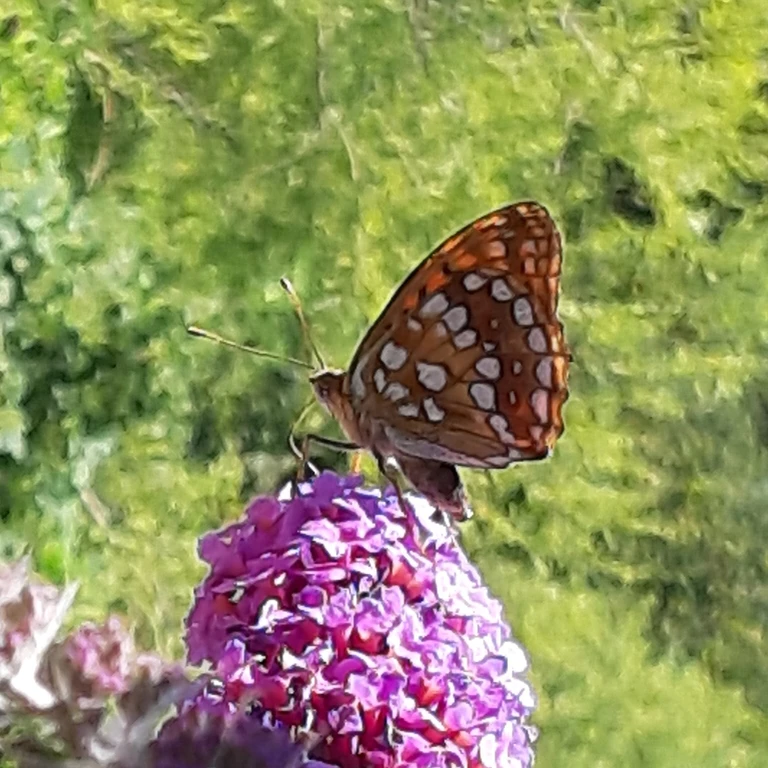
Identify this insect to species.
Fabriciana adippe
